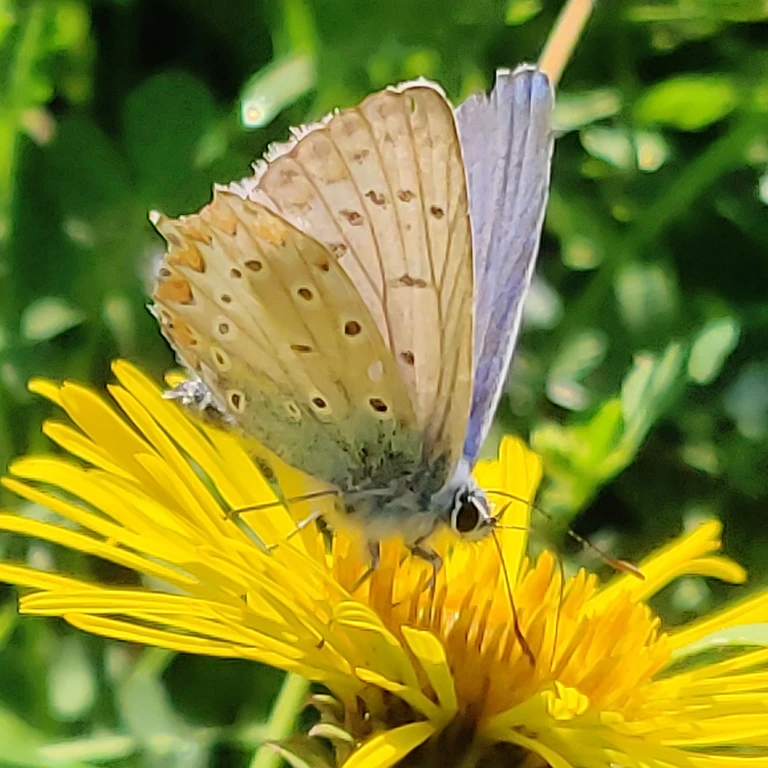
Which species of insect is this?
Polyommatus icarus
